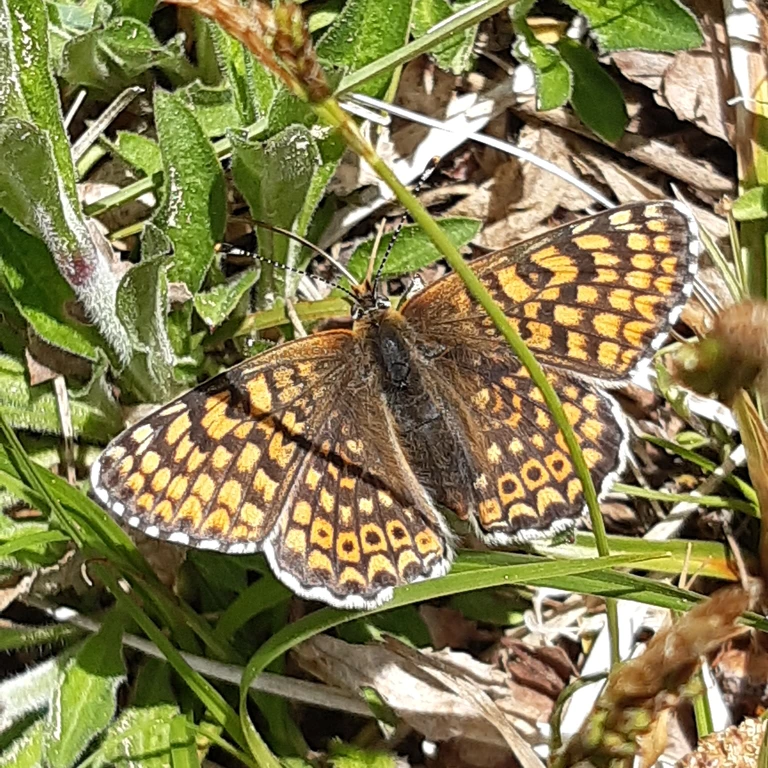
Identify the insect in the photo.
Melitaea cinxia
